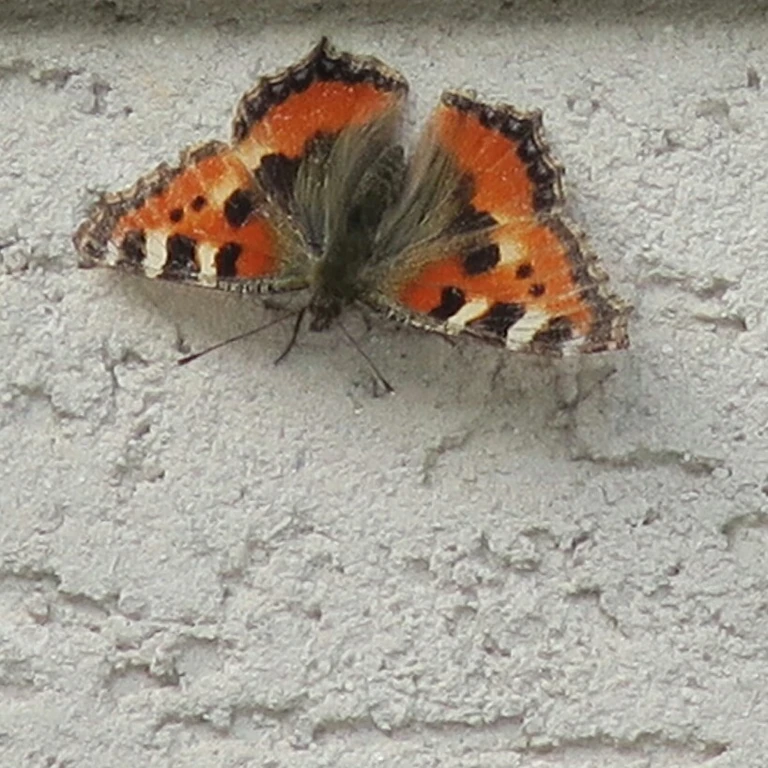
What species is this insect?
Aglais urticae
